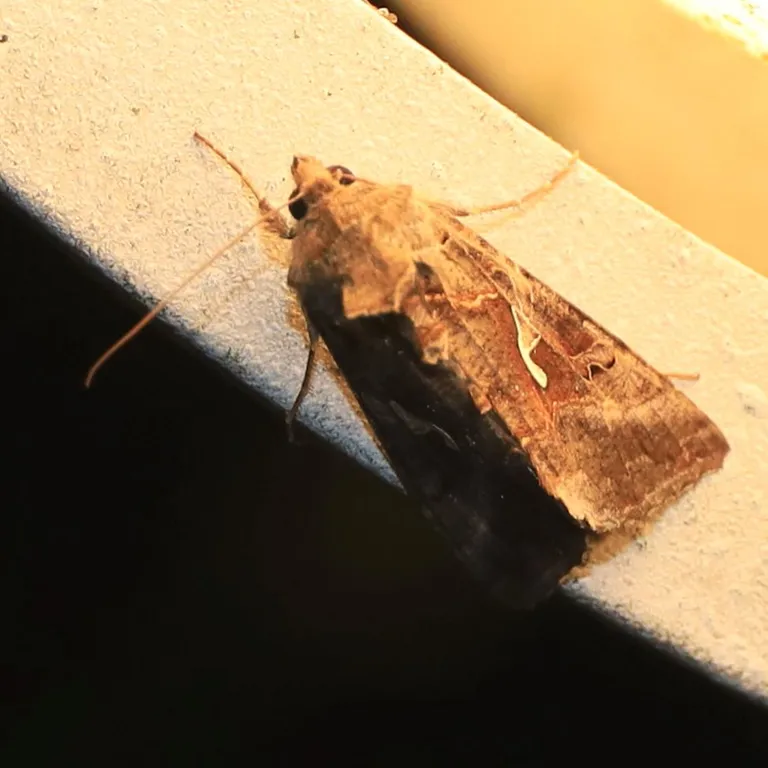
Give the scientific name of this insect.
Autographa gamma
